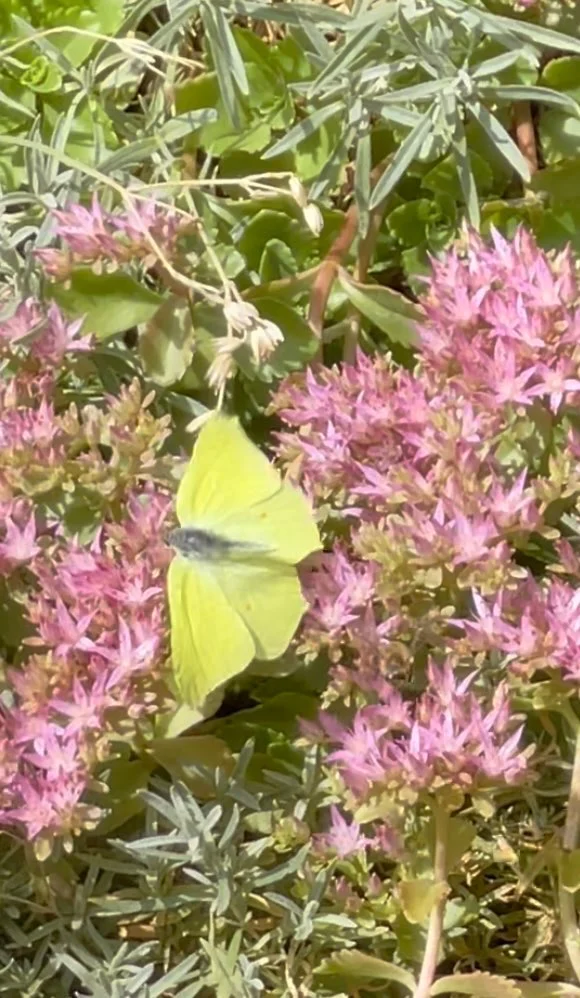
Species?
Gonepteryx rhamni
